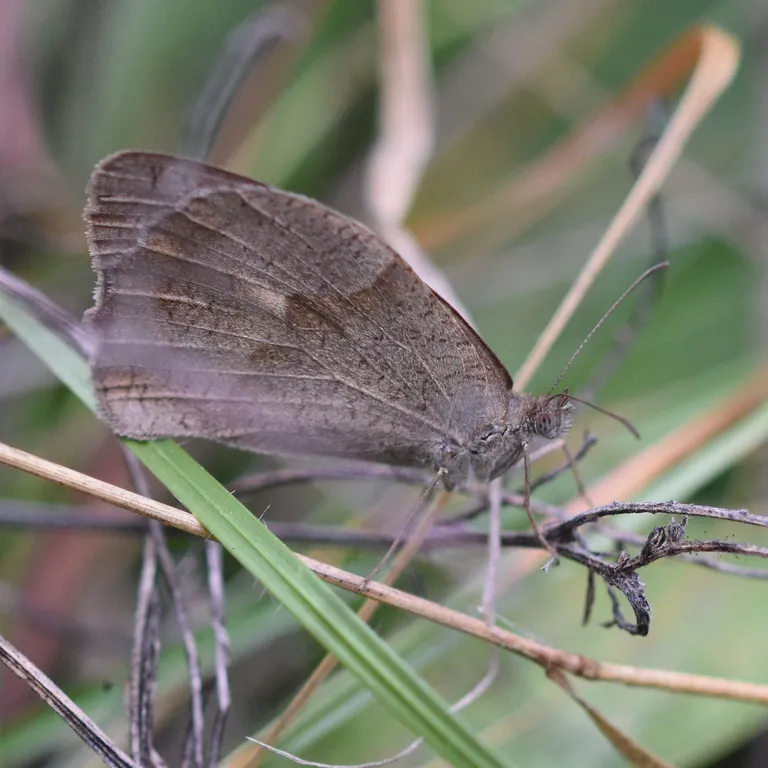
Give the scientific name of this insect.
Maniola jurtina
